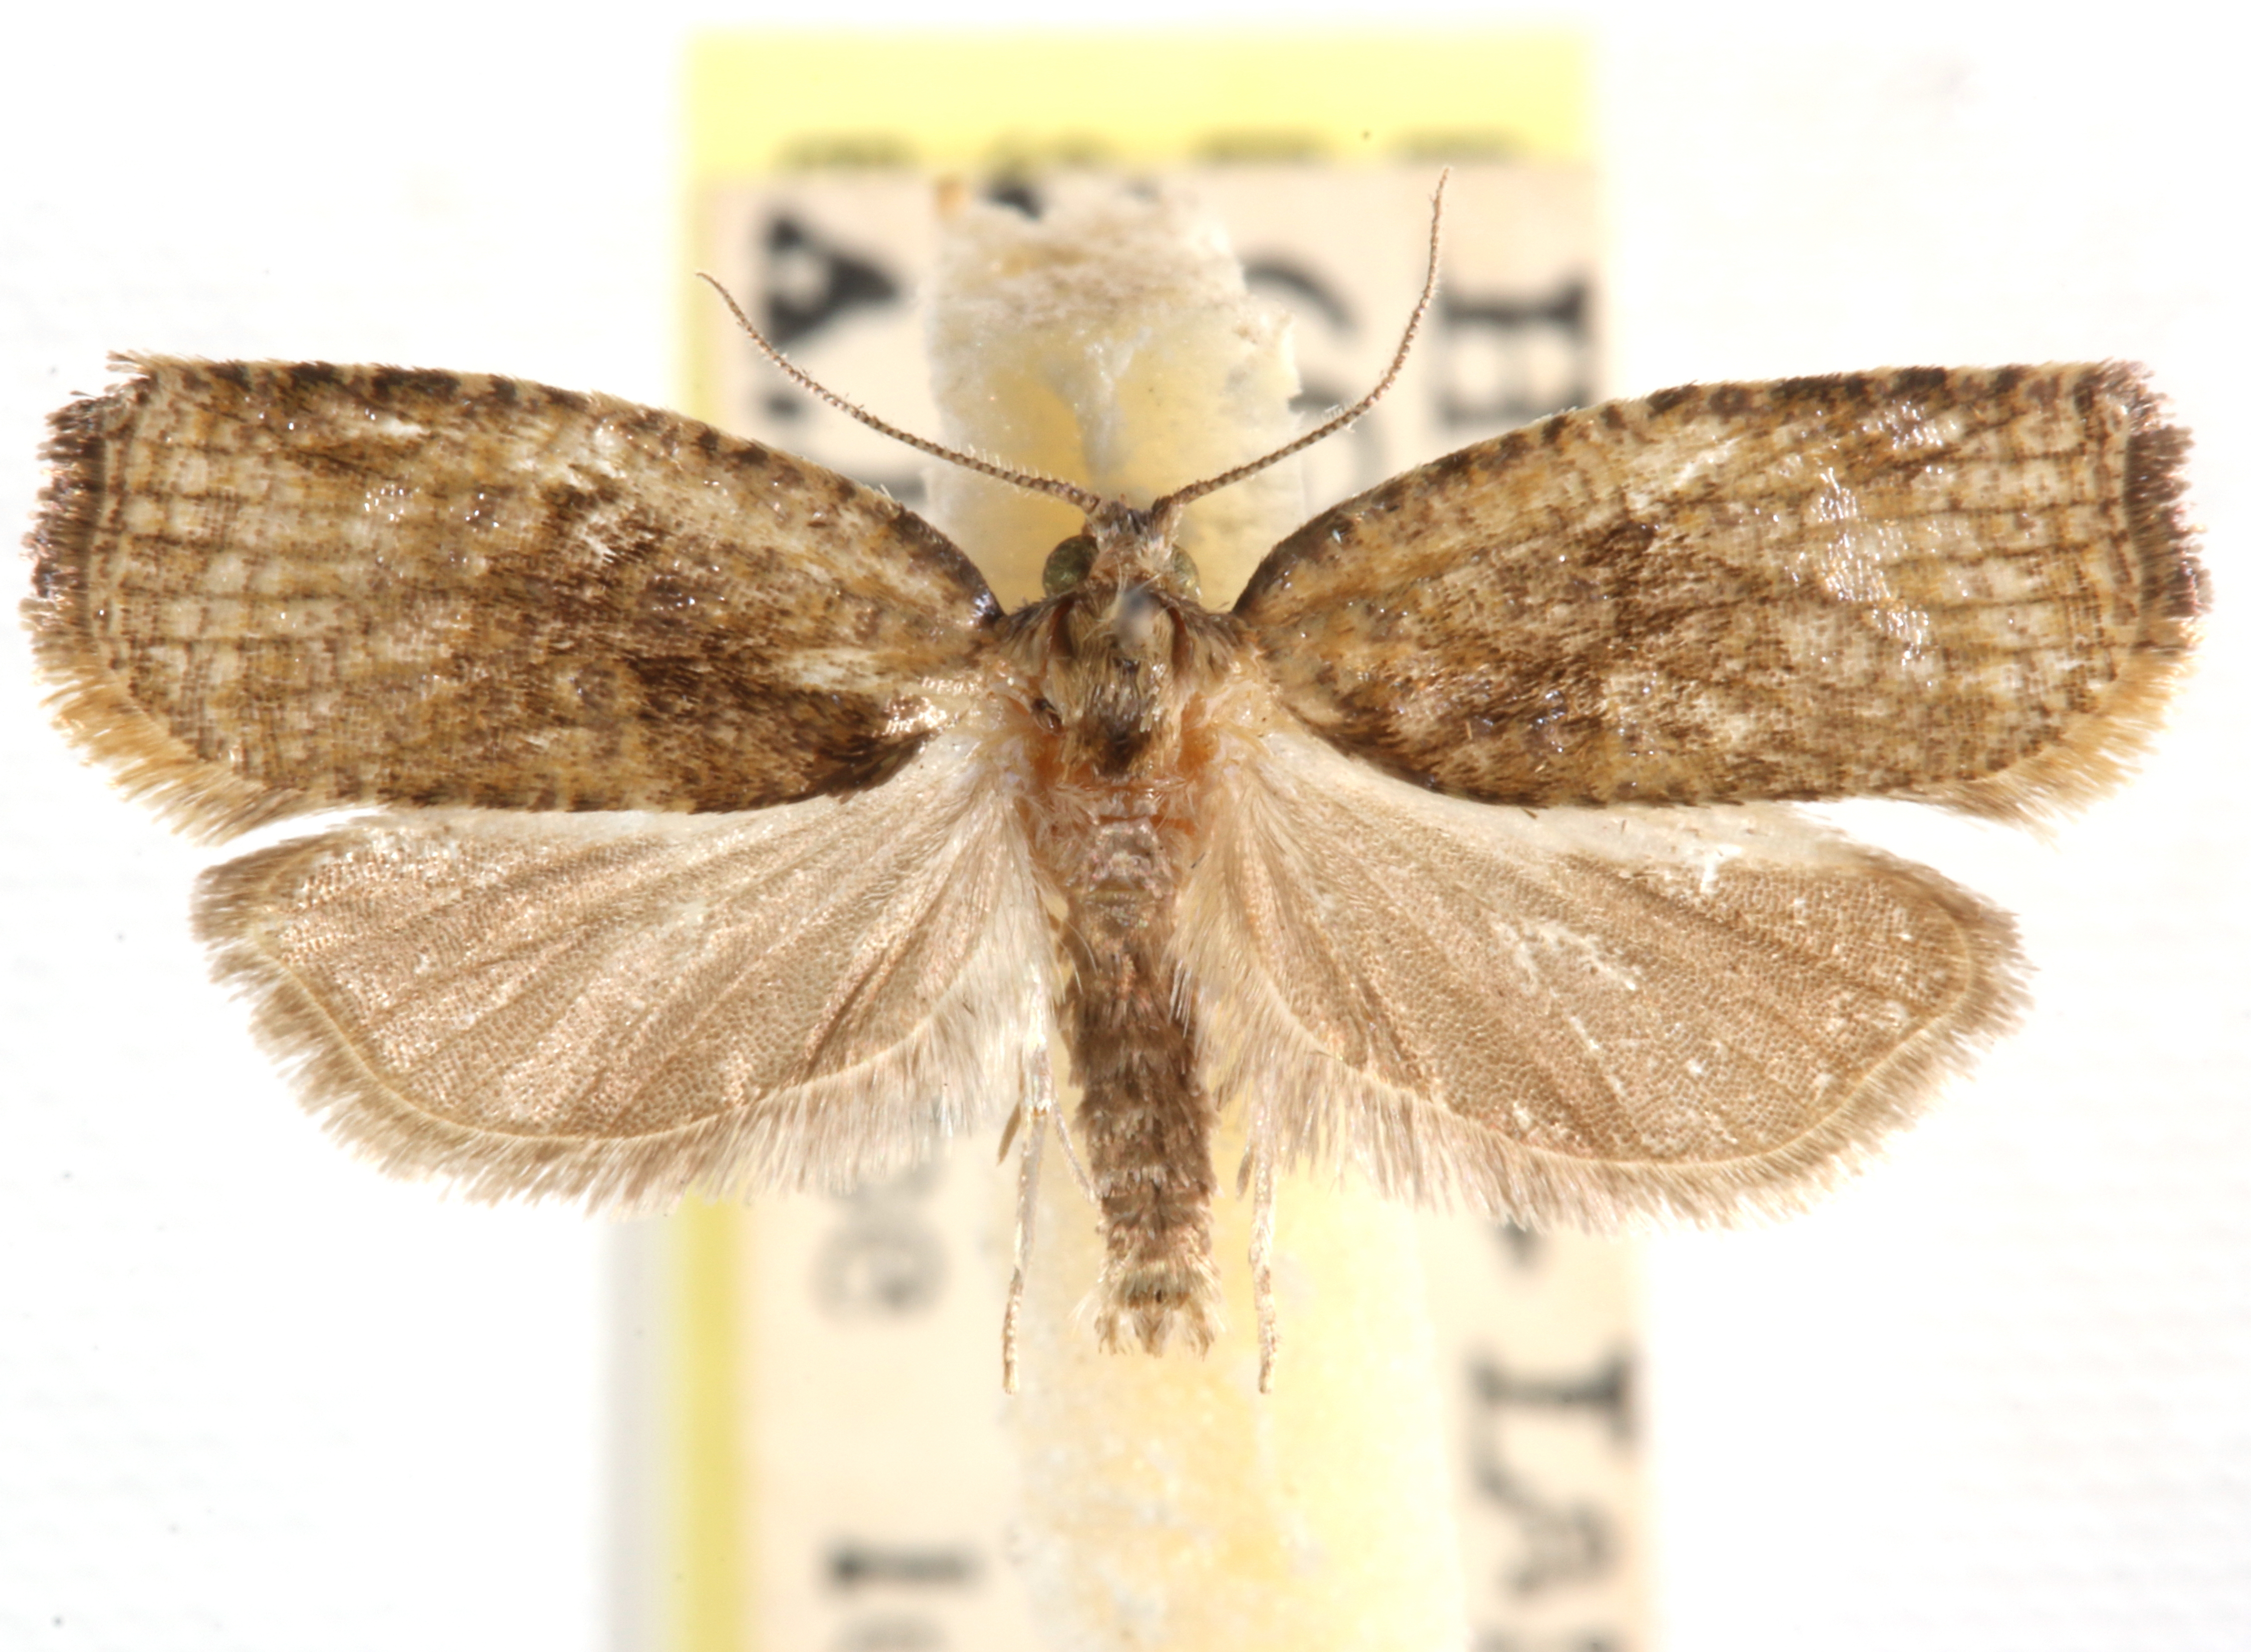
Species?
Homonopsis illotana
